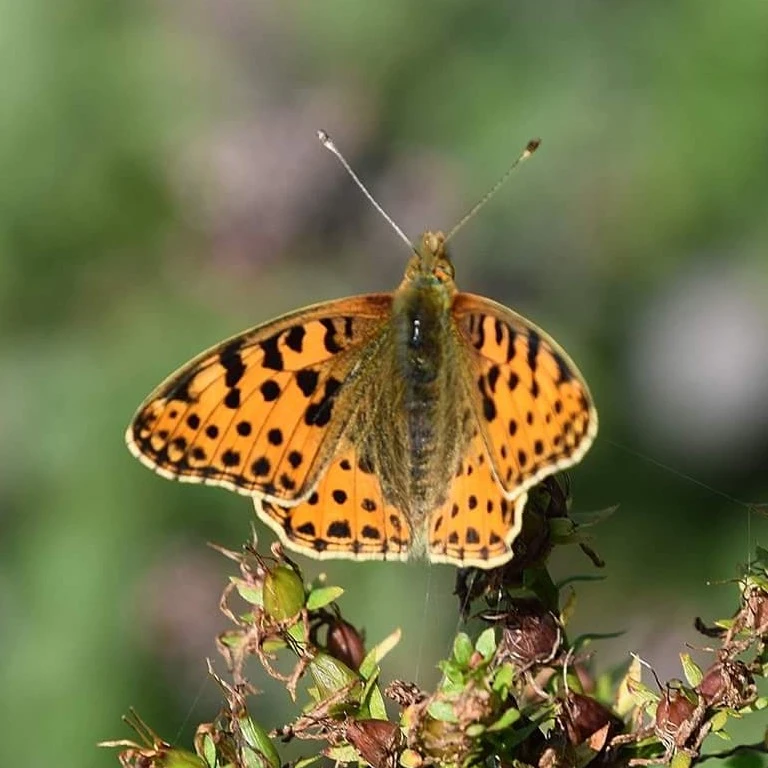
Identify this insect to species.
Issoria lathonia
